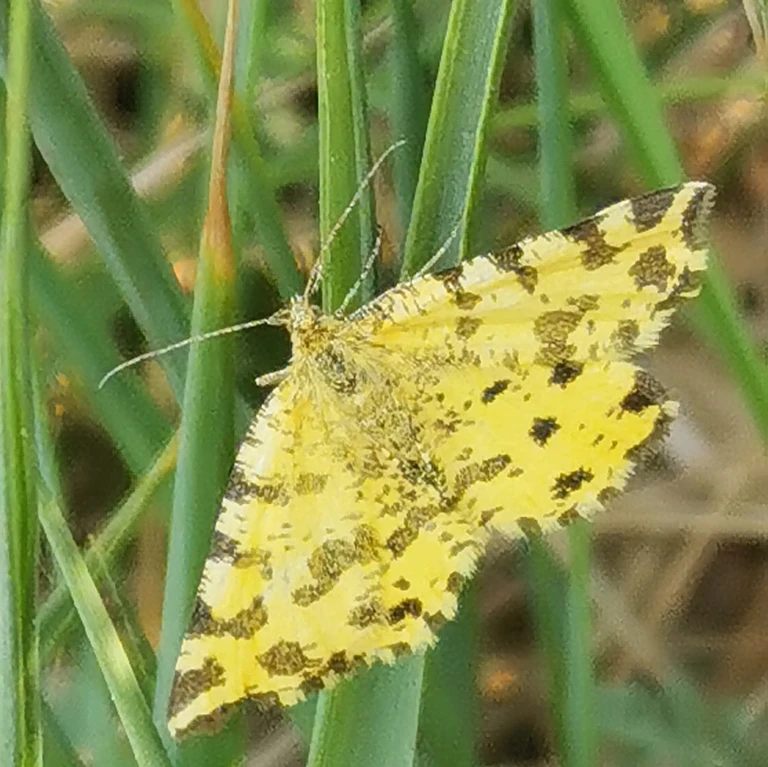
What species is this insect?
Pseudopanthera macularia
